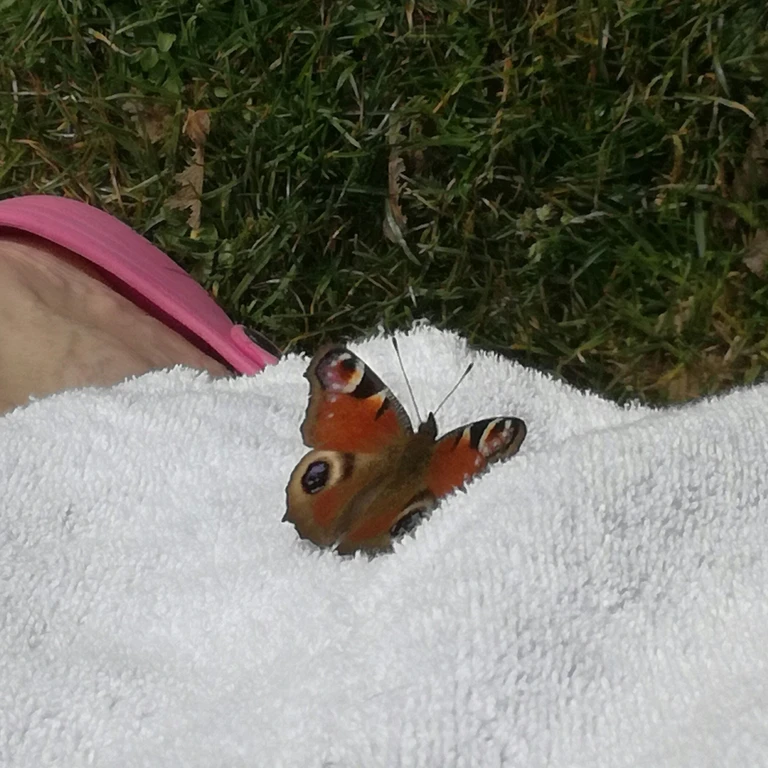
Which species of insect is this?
Aglais io
